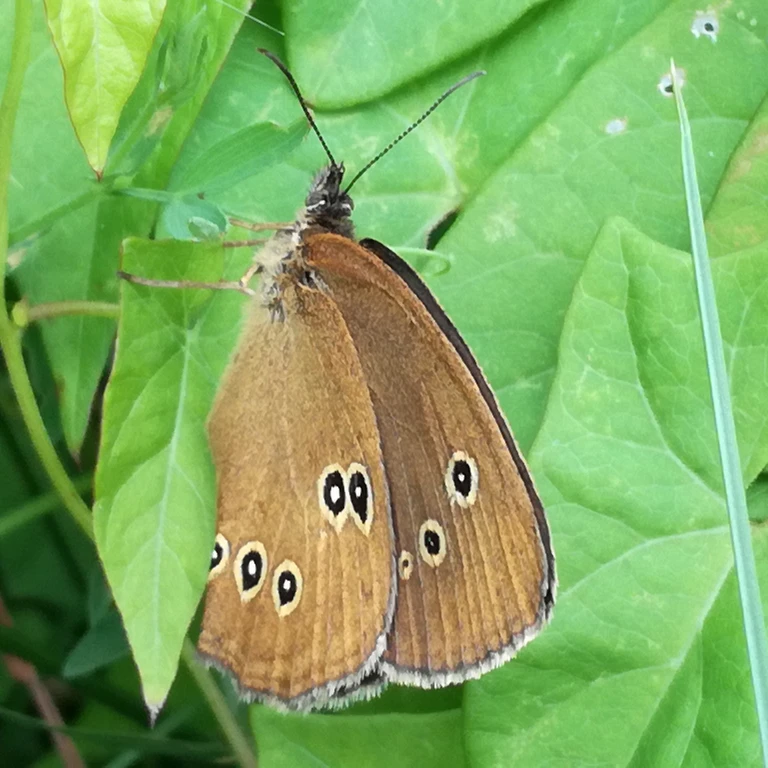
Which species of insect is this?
Aphantopus hyperantus
